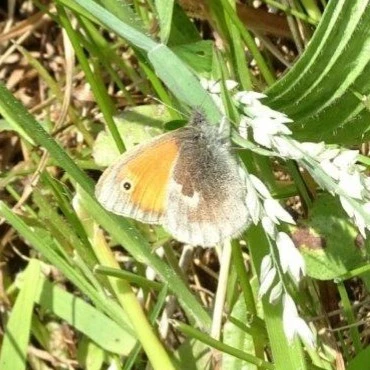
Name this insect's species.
Coenonympha pamphilus
